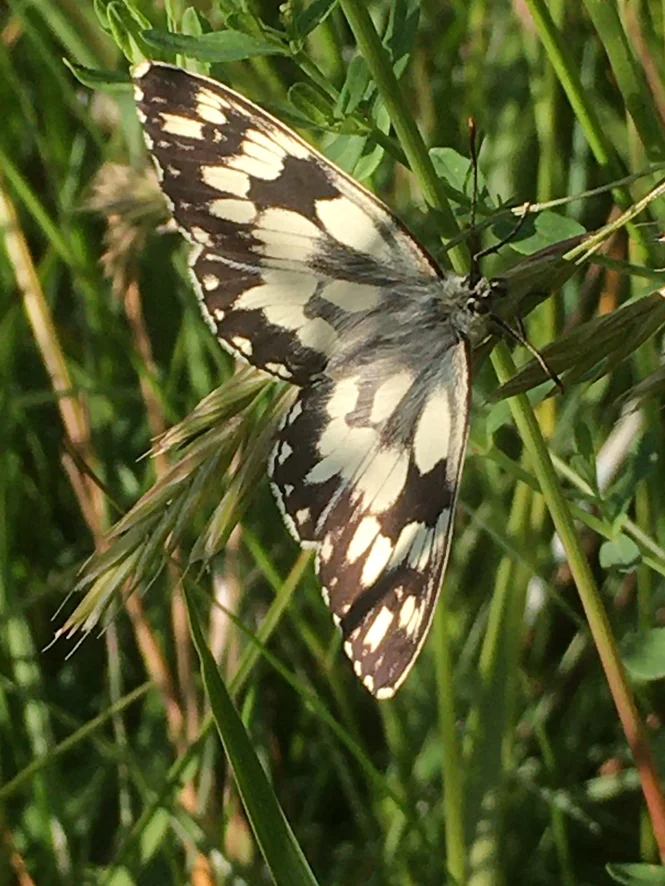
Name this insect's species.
Melanargia galathea
